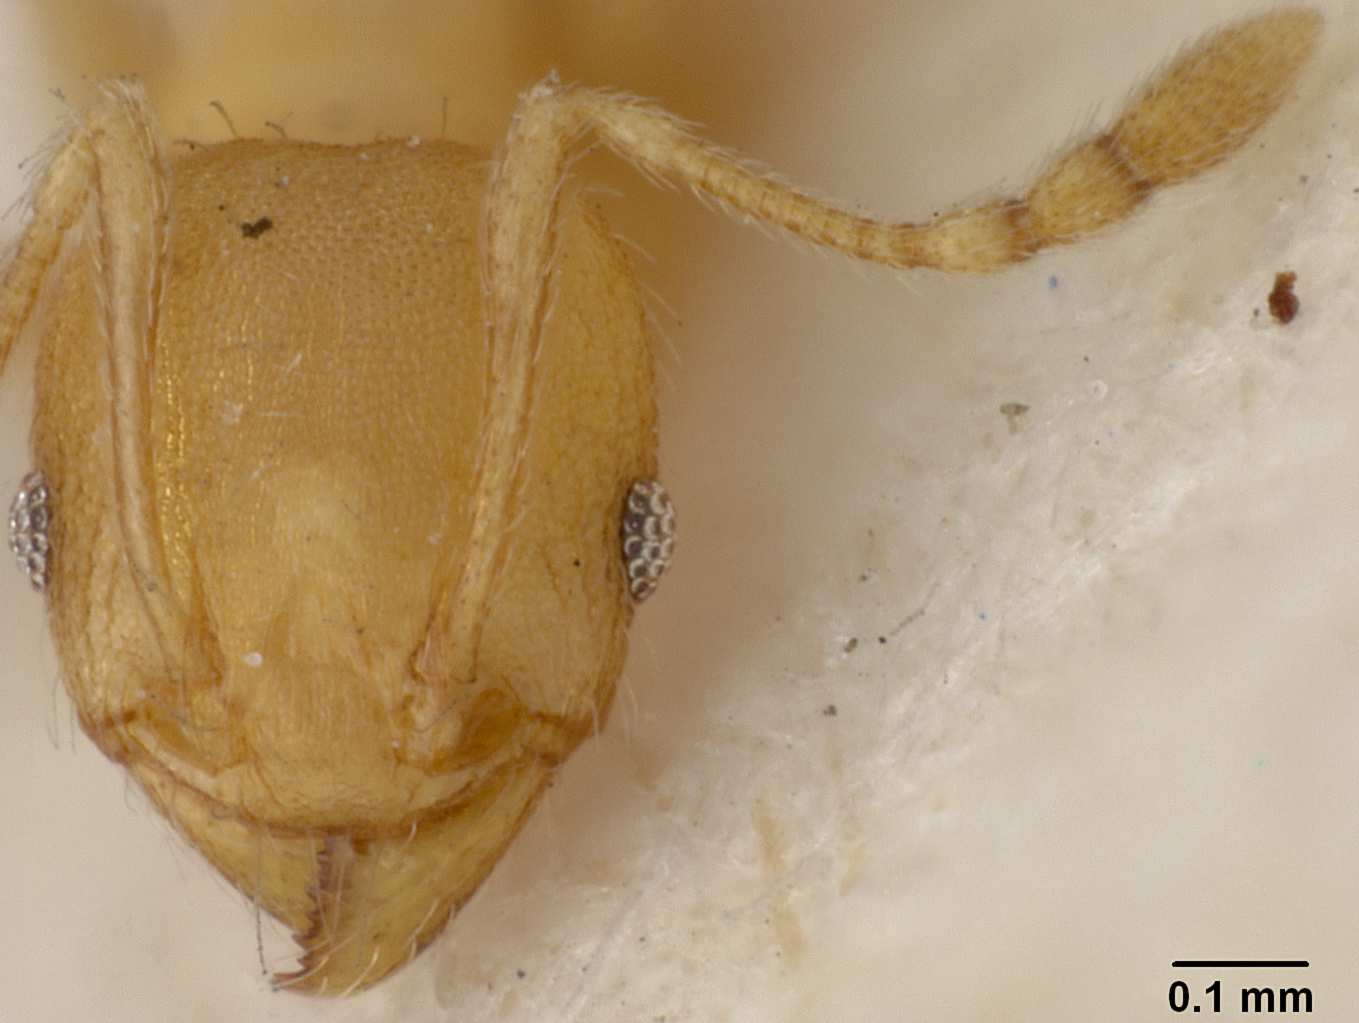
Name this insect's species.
Pheidole lauta
